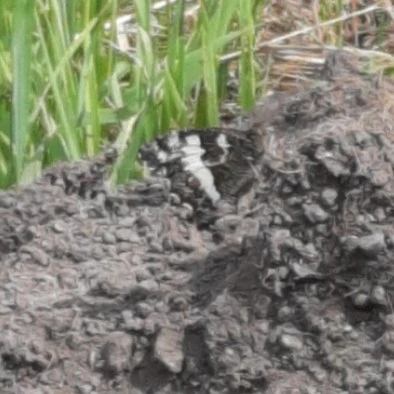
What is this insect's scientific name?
Brintesia circe
